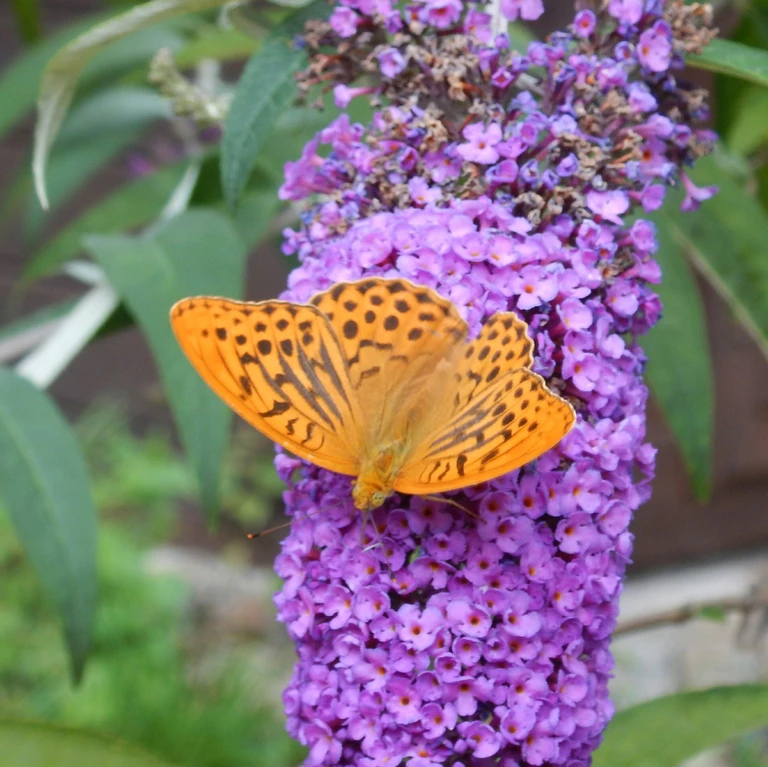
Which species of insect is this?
Argynnis paphia
